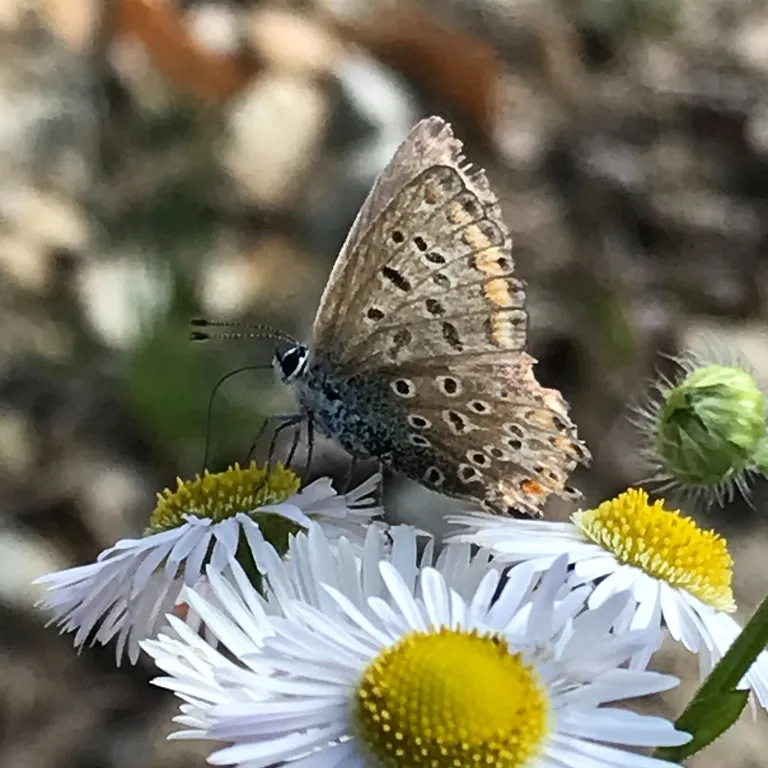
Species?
Polyommatus icarus
